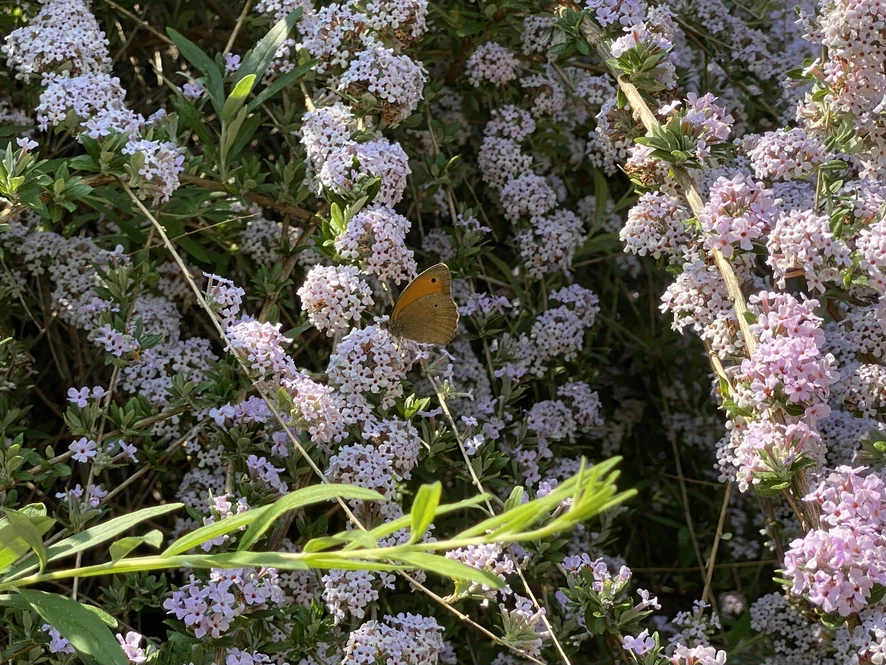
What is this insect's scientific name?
Maniola jurtina
